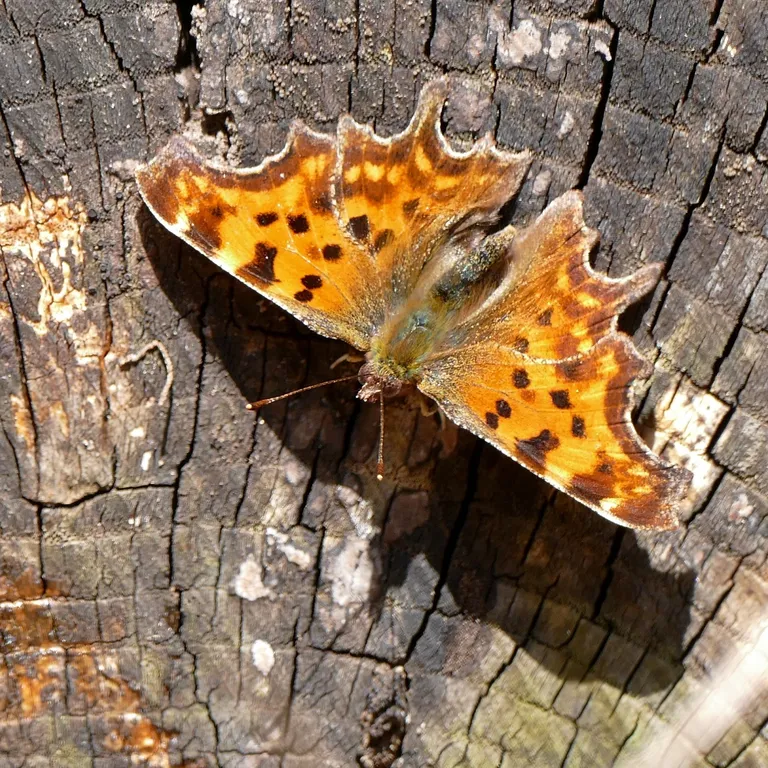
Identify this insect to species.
Polygonia c-album
